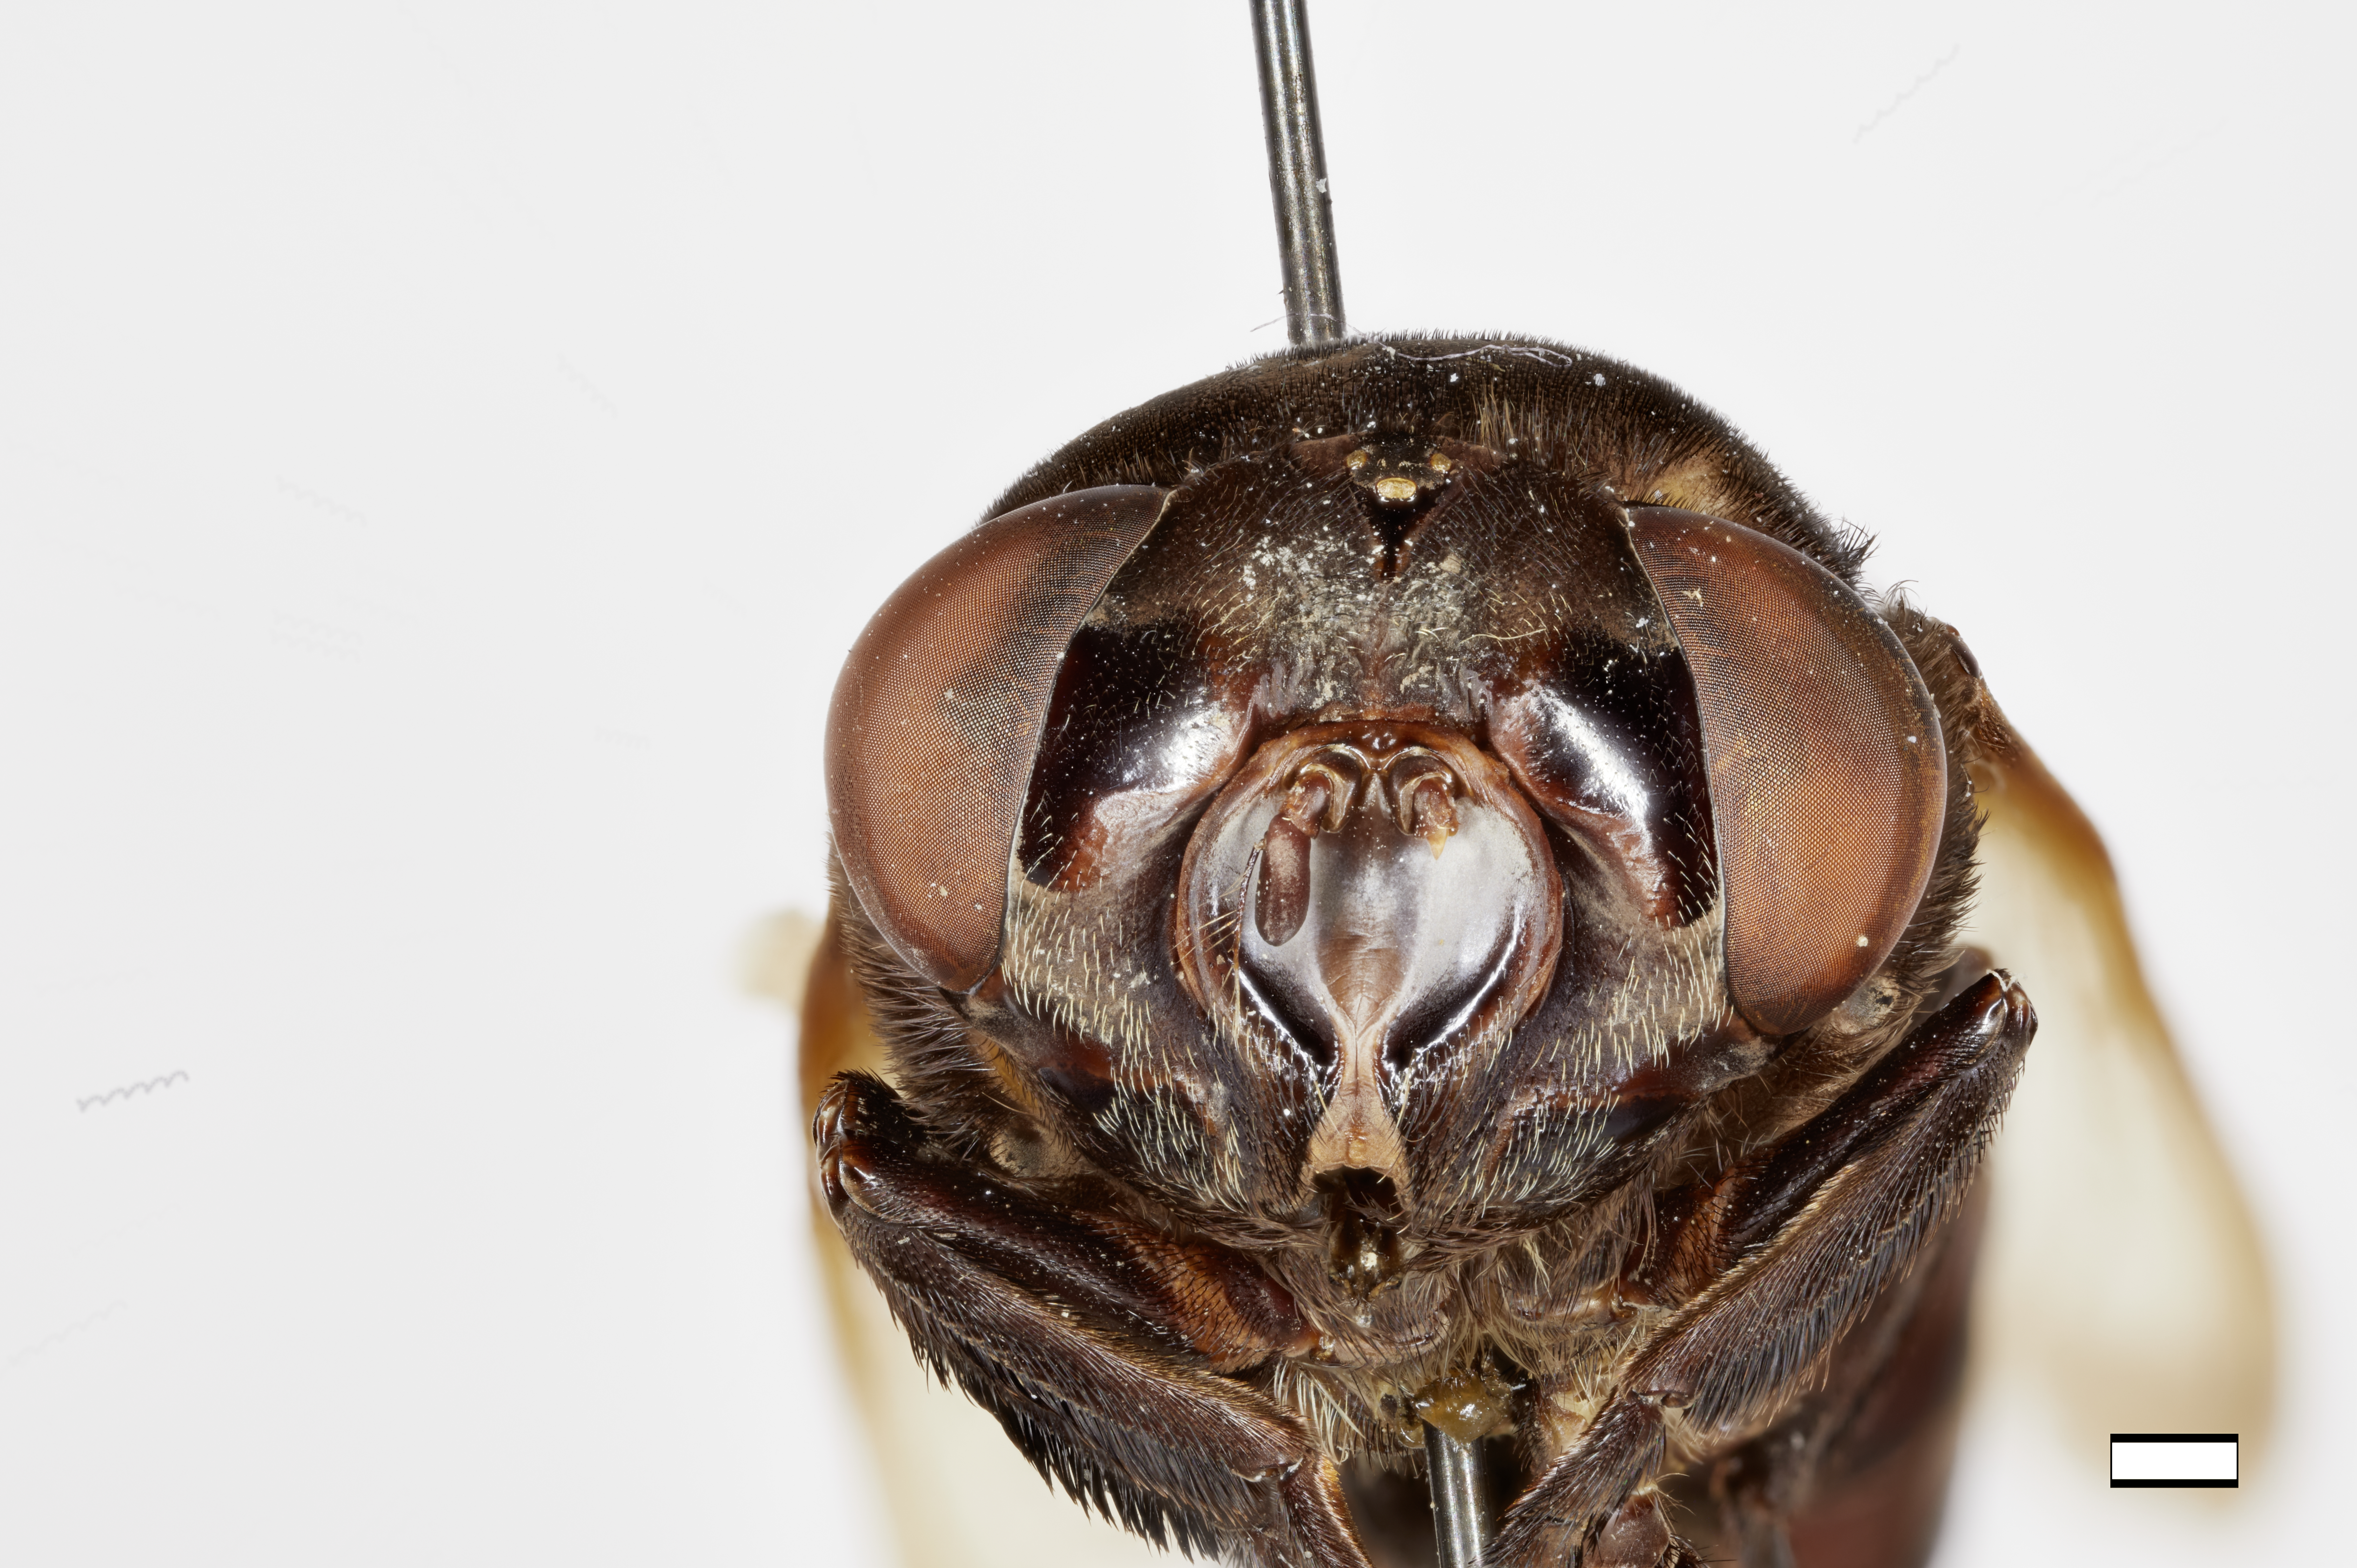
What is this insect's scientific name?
Cuterebra baeri
